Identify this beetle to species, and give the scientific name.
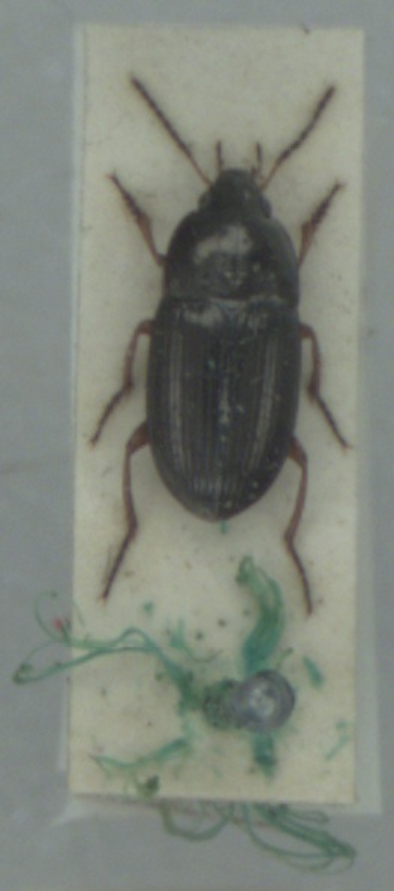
Amara familiaris
